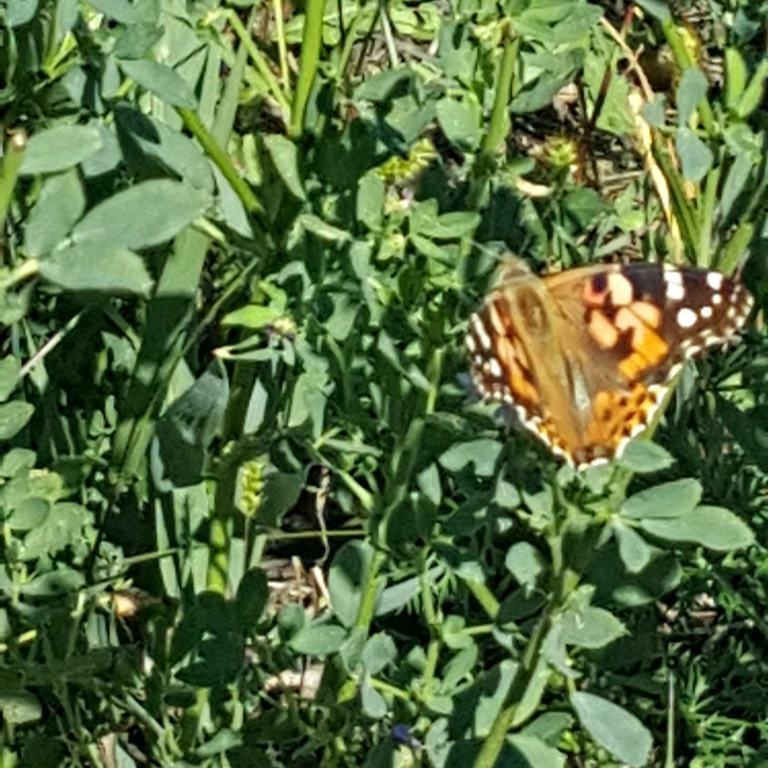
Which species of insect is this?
Vanessa cardui
